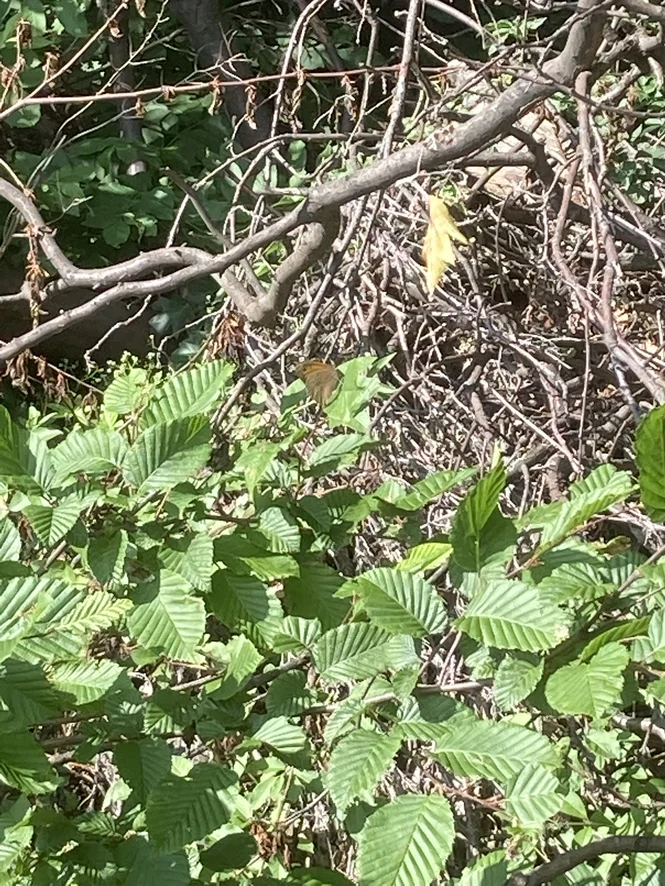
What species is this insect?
Maniola jurtina
